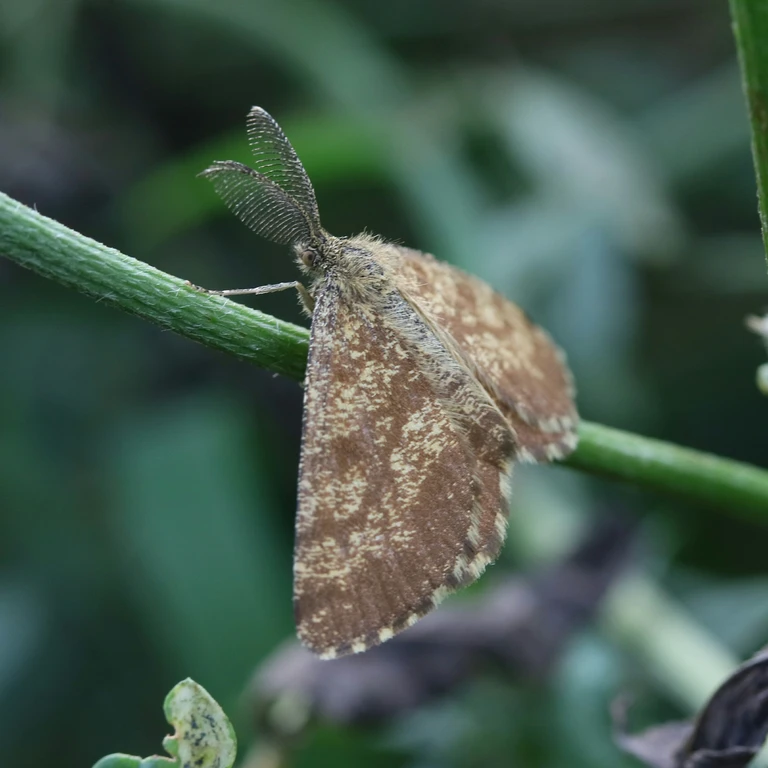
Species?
Ematurga atomaria
